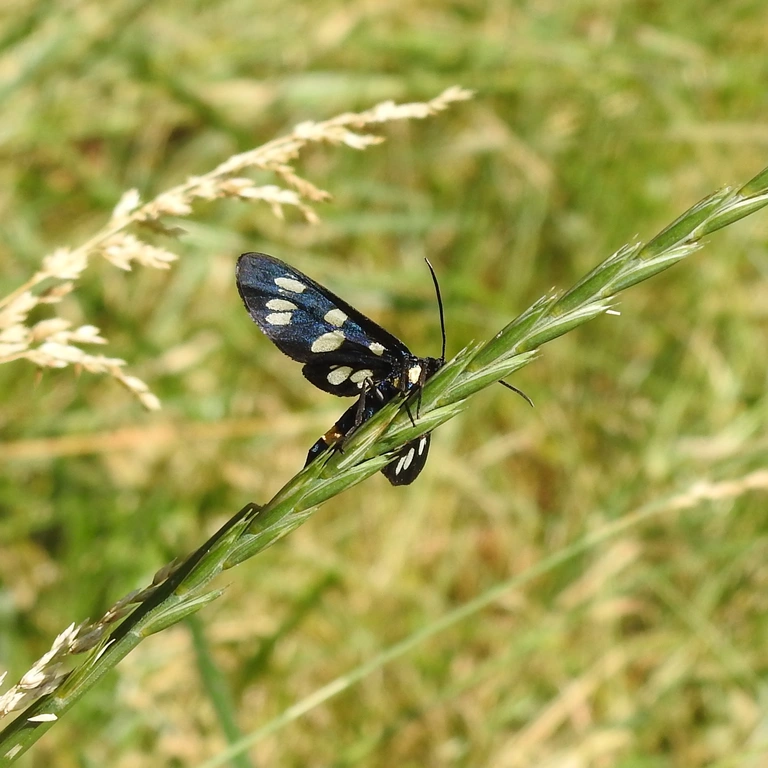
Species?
Amata phegea
